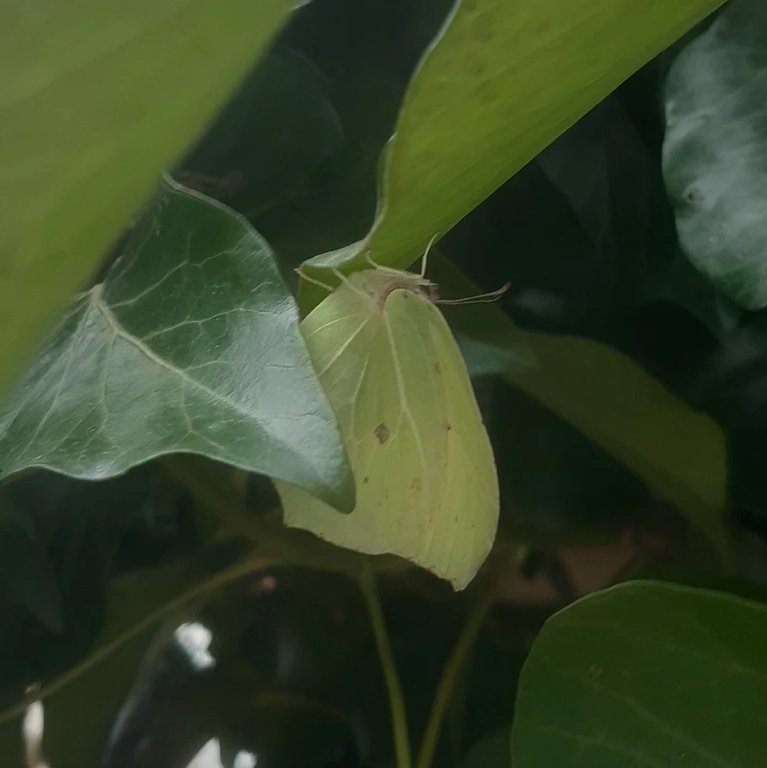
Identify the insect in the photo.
Gonepteryx rhamni
